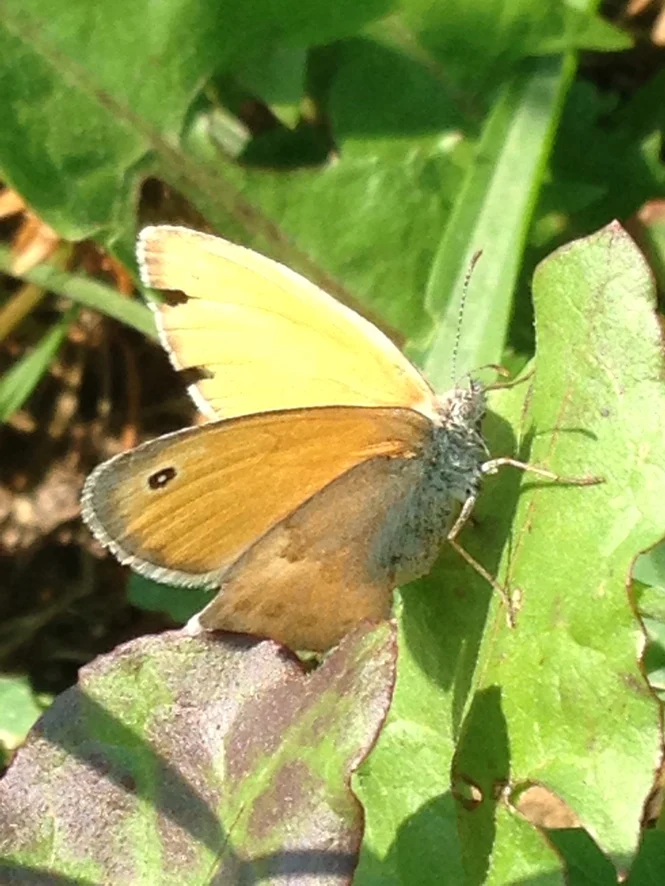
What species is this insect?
Coenonympha pamphilus
